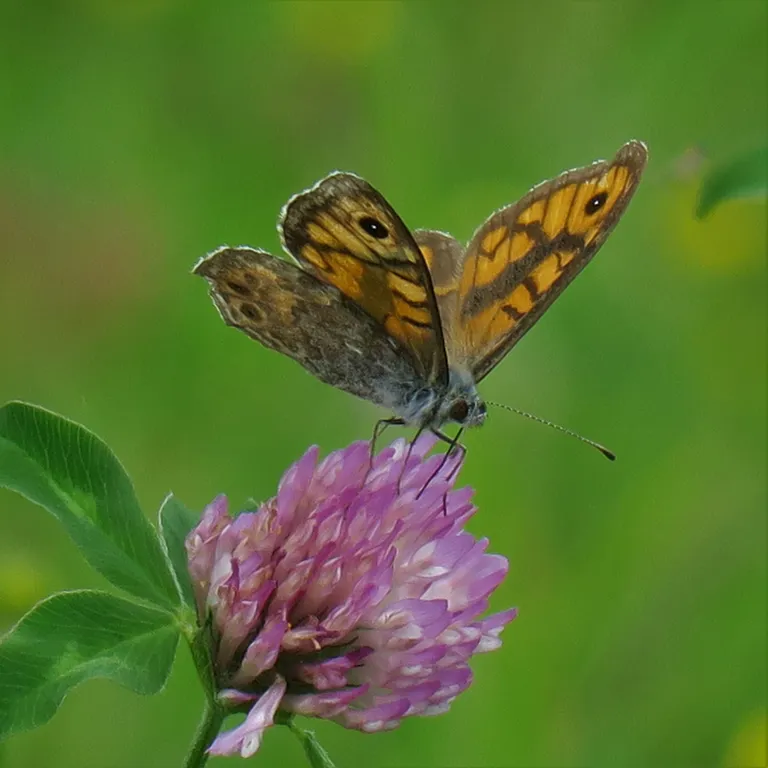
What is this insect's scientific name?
Lasiommata megera (also Pararge megera)
